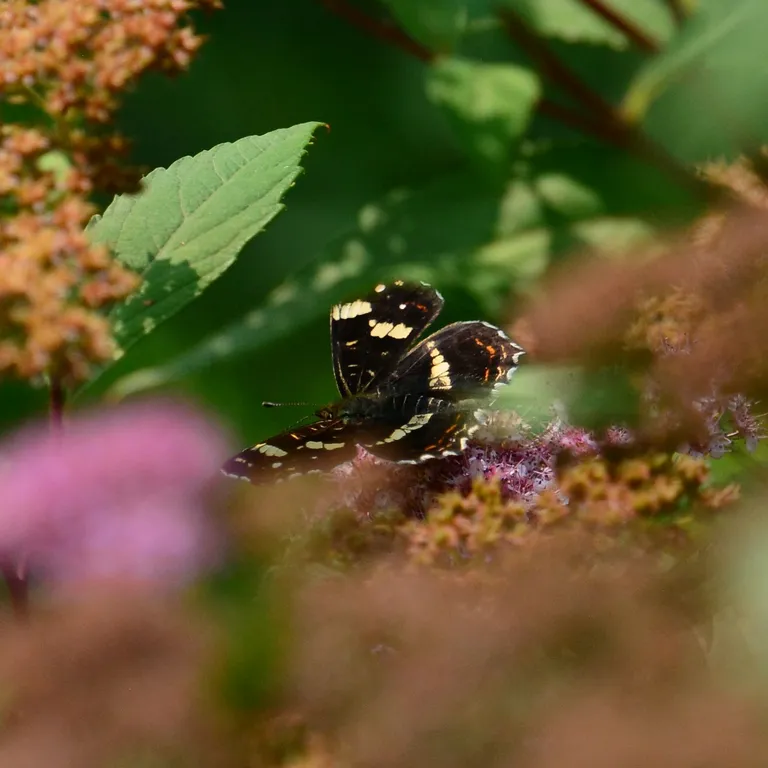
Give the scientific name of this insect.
Araschnia levana
